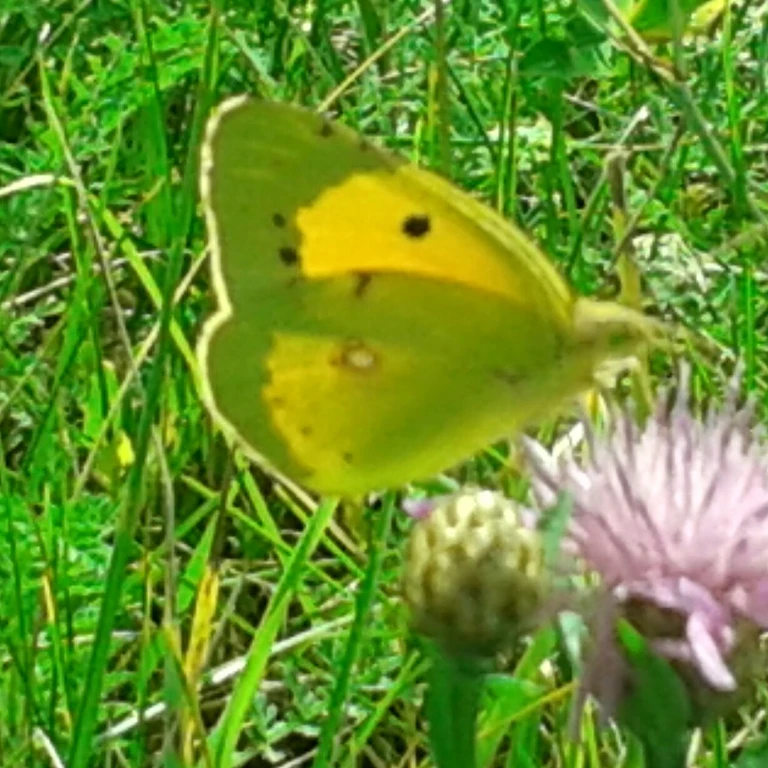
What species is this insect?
Colias croceus
